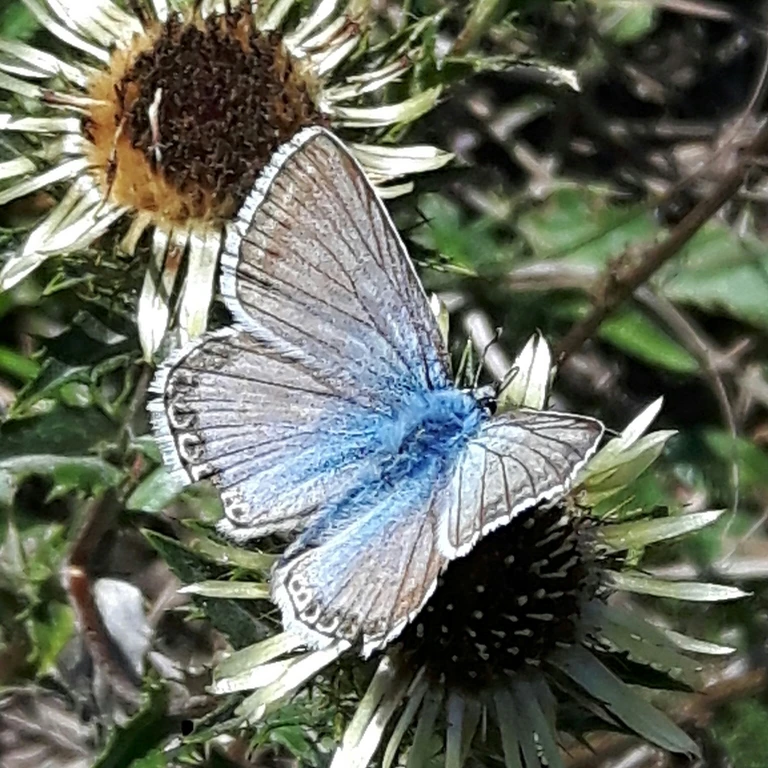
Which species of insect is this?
Lysandra coridon
